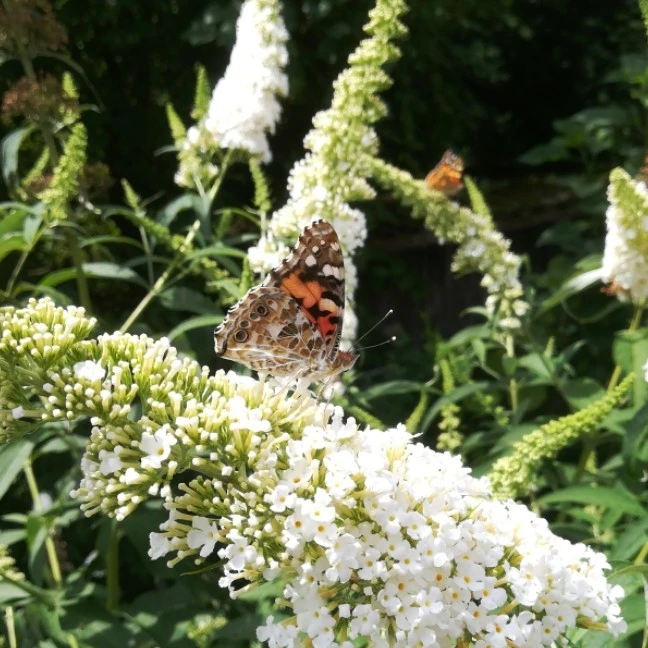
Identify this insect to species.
Vanessa cardui
